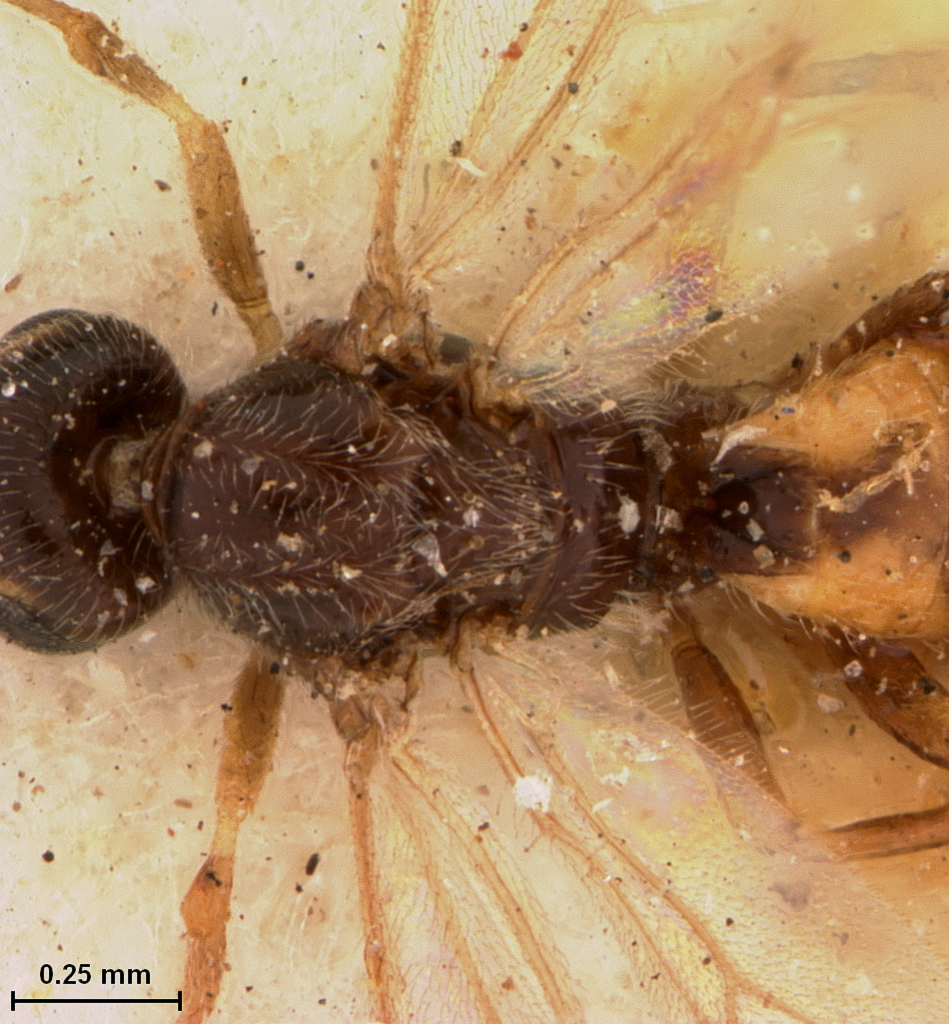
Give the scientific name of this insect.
Bracon trifoliae
